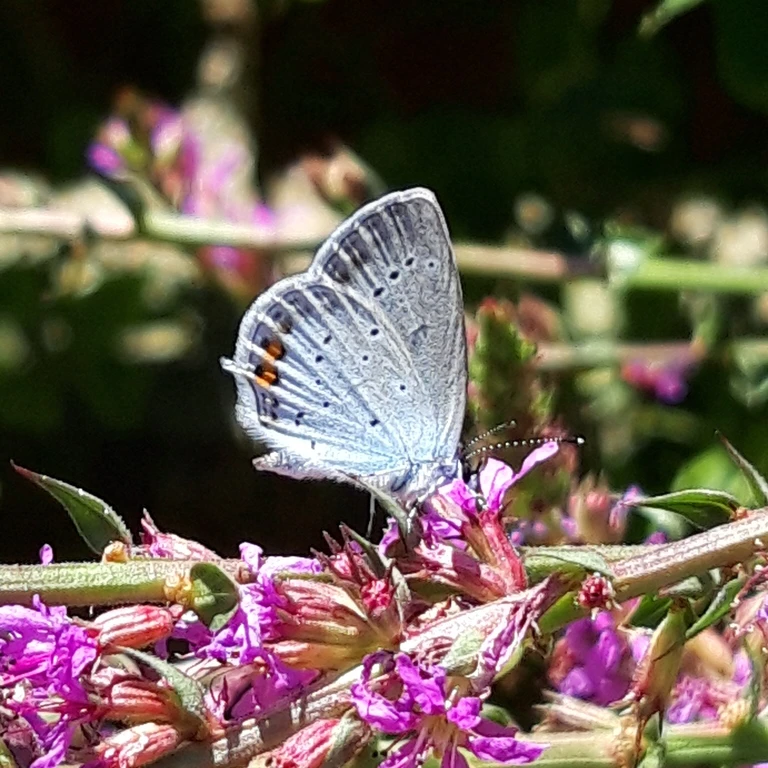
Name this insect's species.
Cupido argiades (also Elkalyce argiades)
